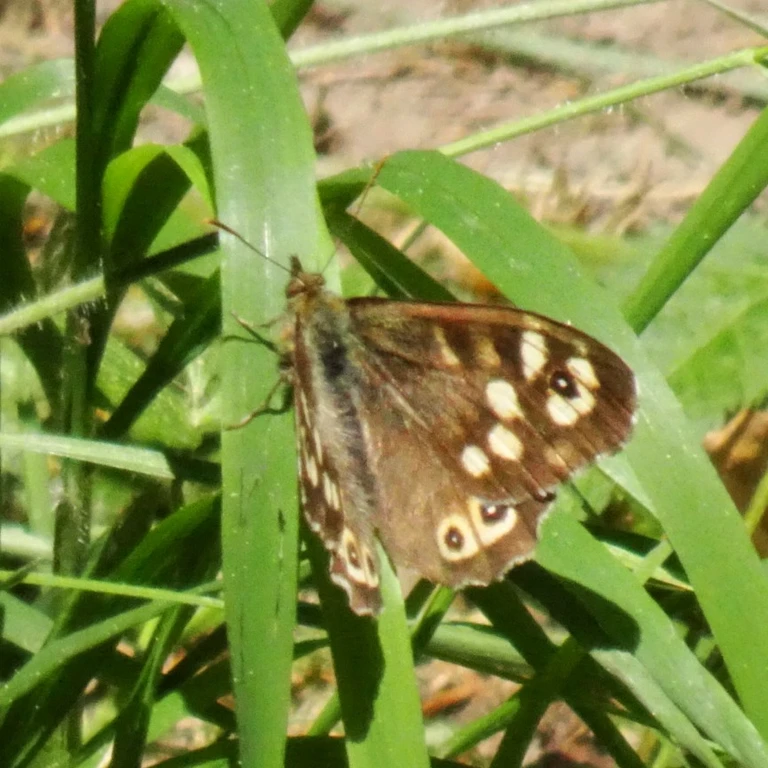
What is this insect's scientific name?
Pararge aegeria
